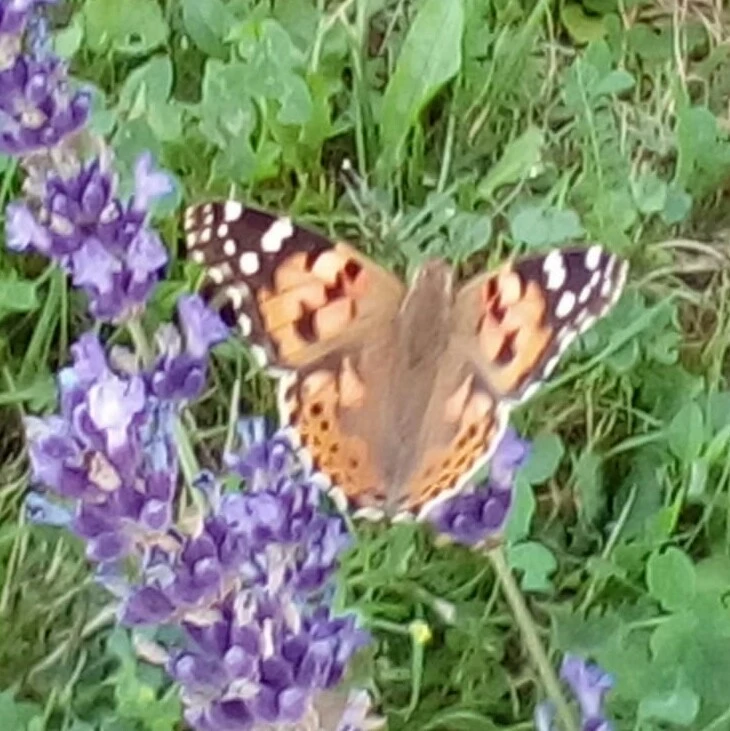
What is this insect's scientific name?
Vanessa cardui
